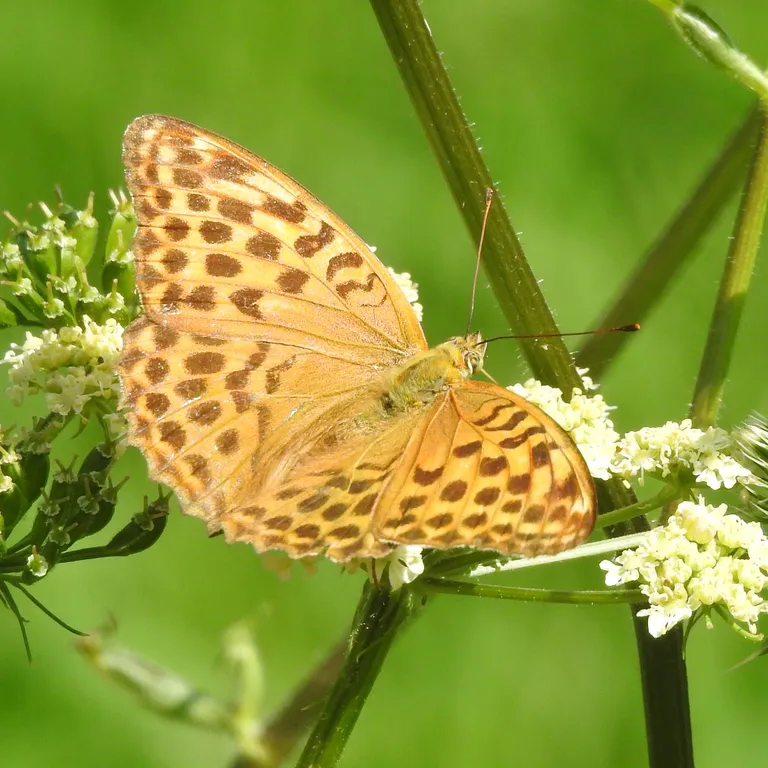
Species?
Argynnis paphia
